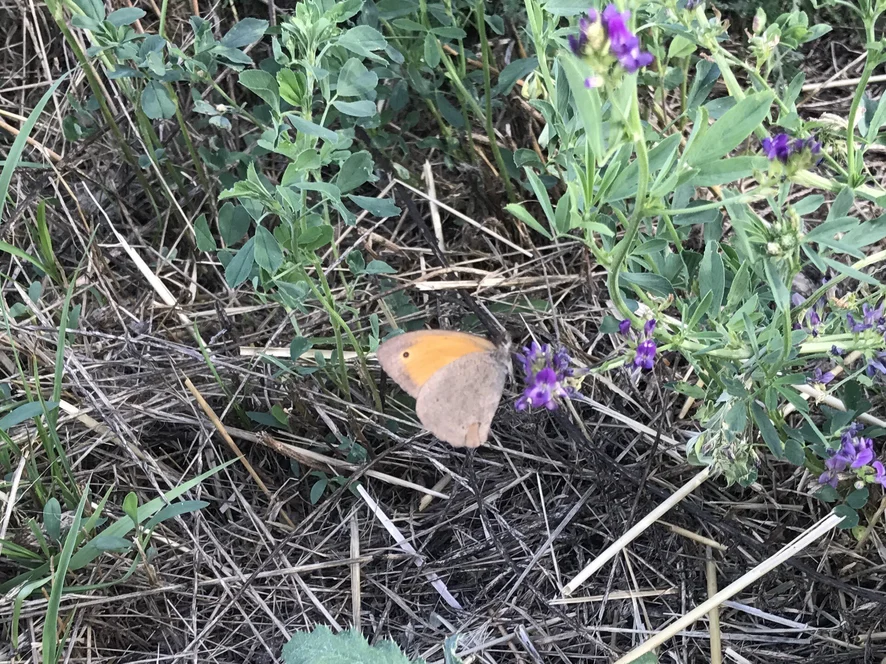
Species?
Maniola jurtina
